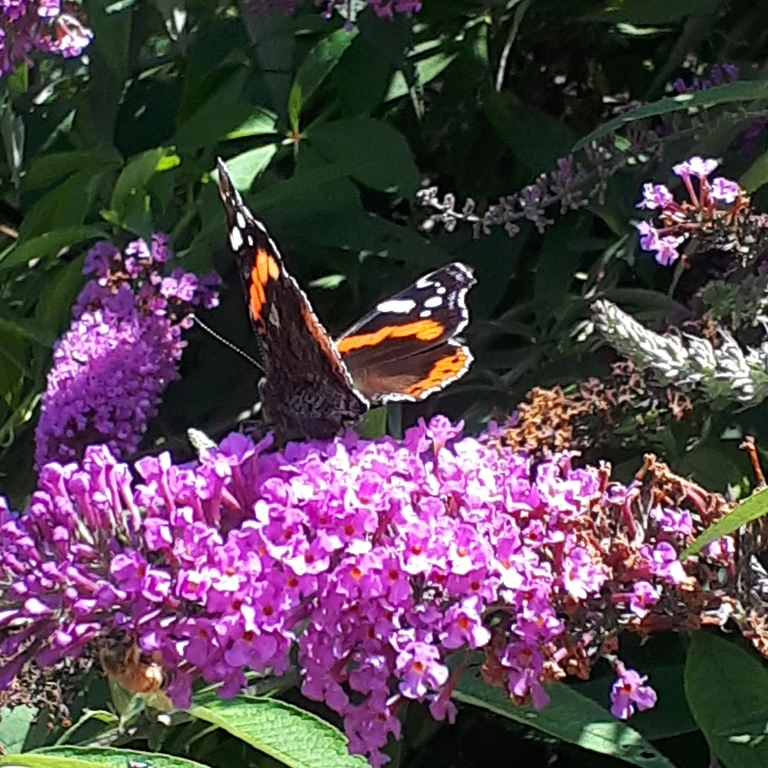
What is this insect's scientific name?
Vanessa atalanta
